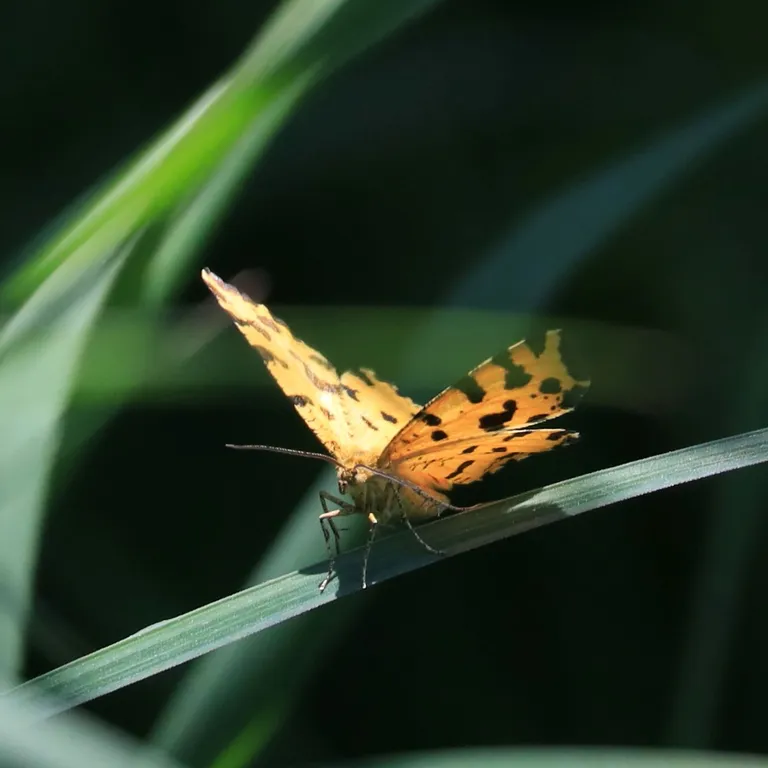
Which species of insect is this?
Pseudopanthera macularia
